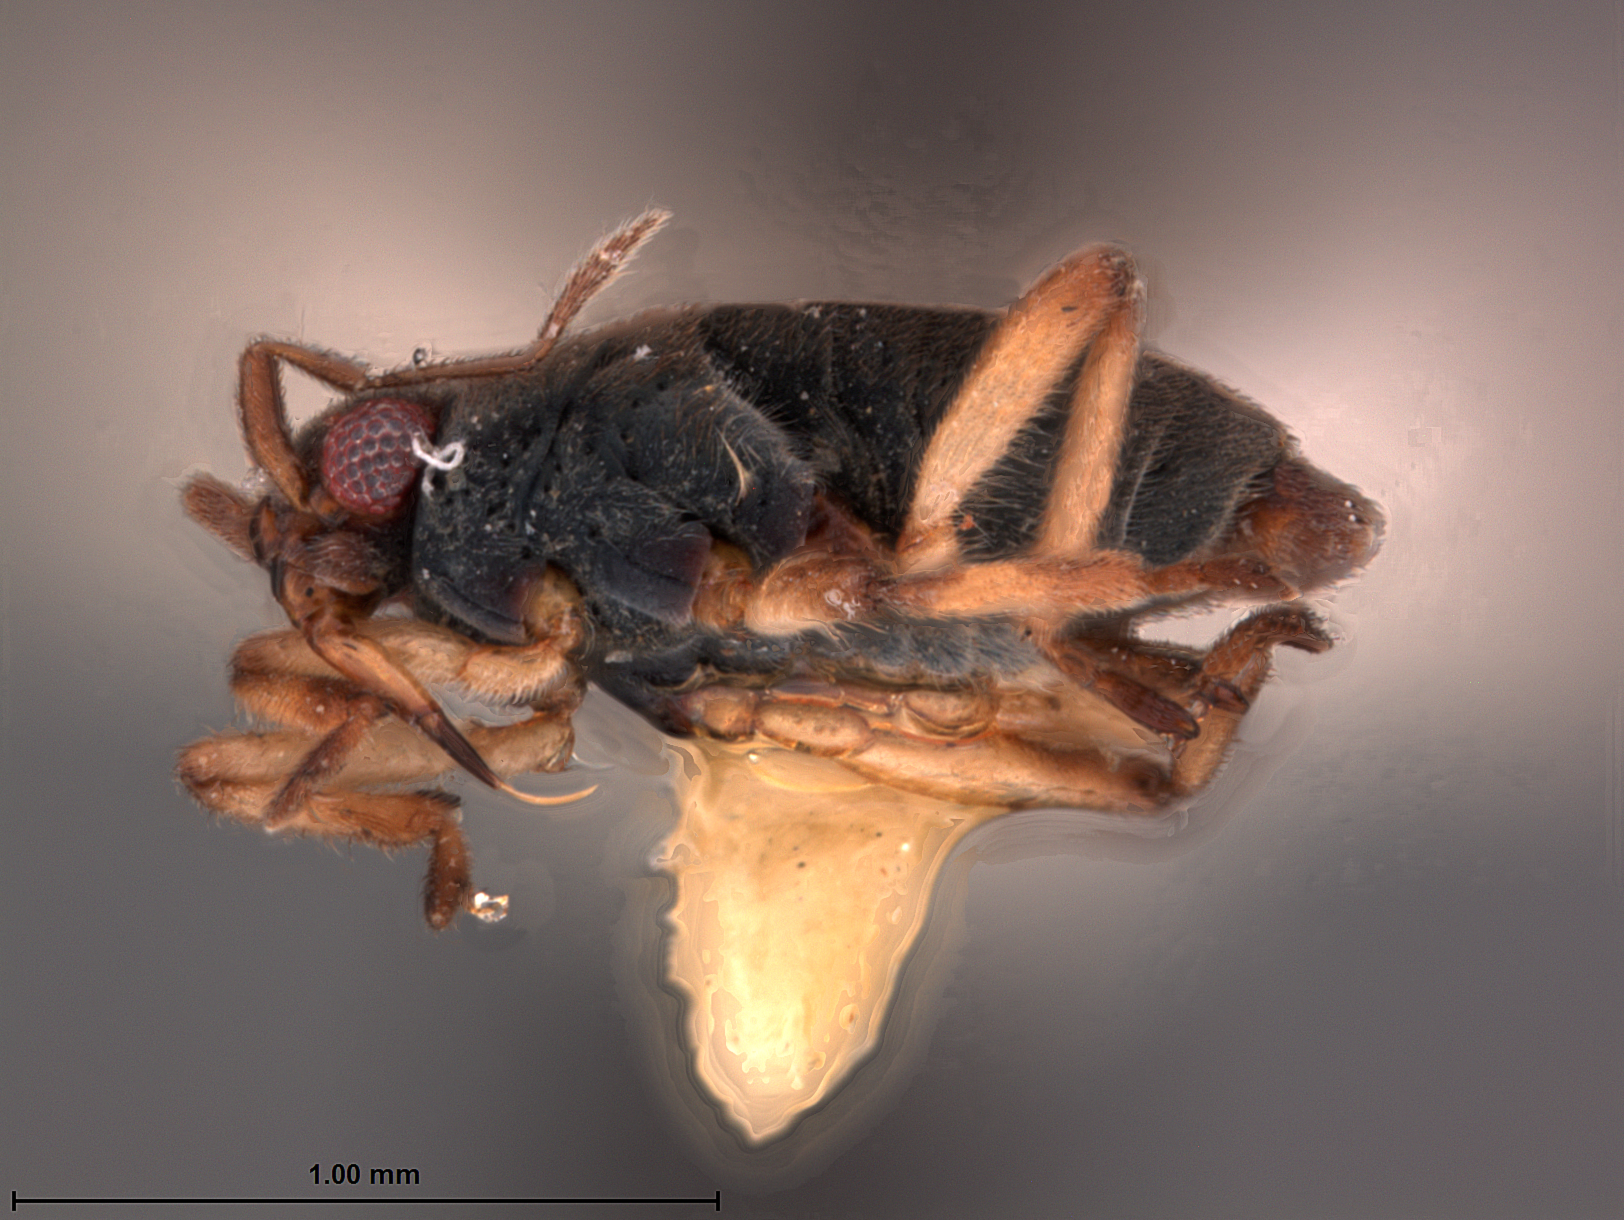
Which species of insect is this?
Microvelia hambletoni
